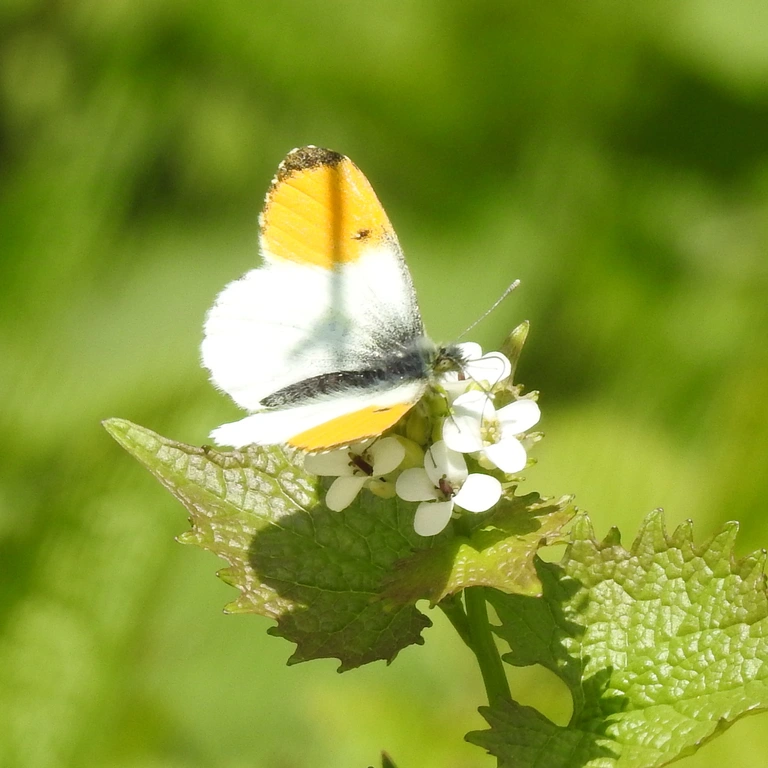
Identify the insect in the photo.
Anthocharis cardamines
